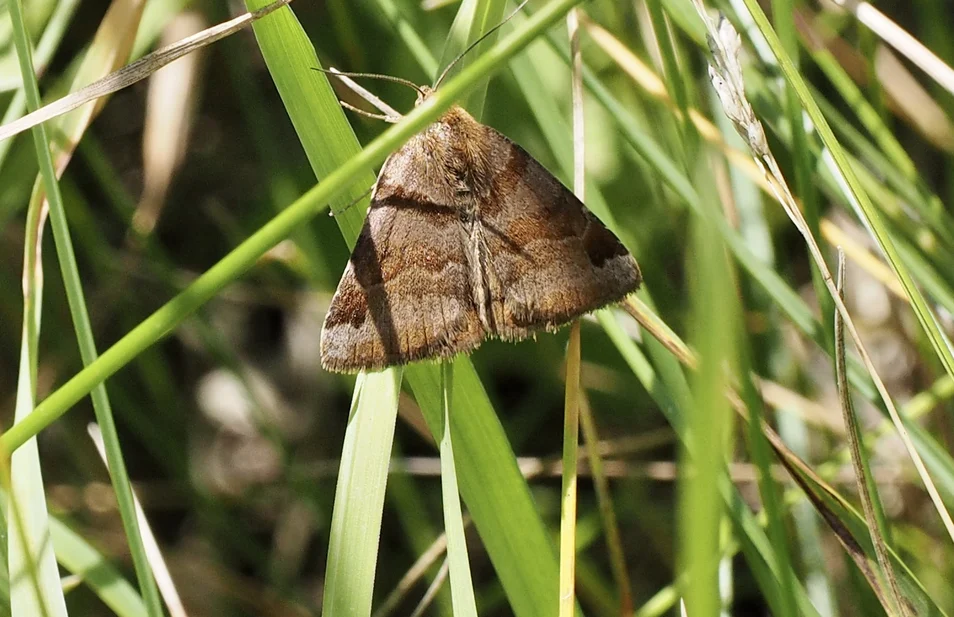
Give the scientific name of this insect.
Euclidia glyphica
